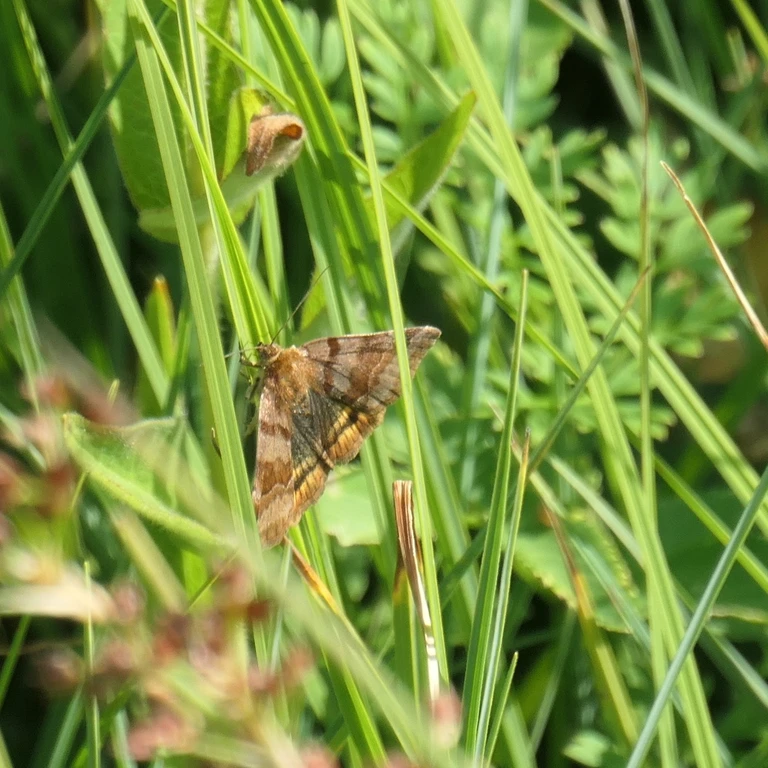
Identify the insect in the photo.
Euclidia glyphica
